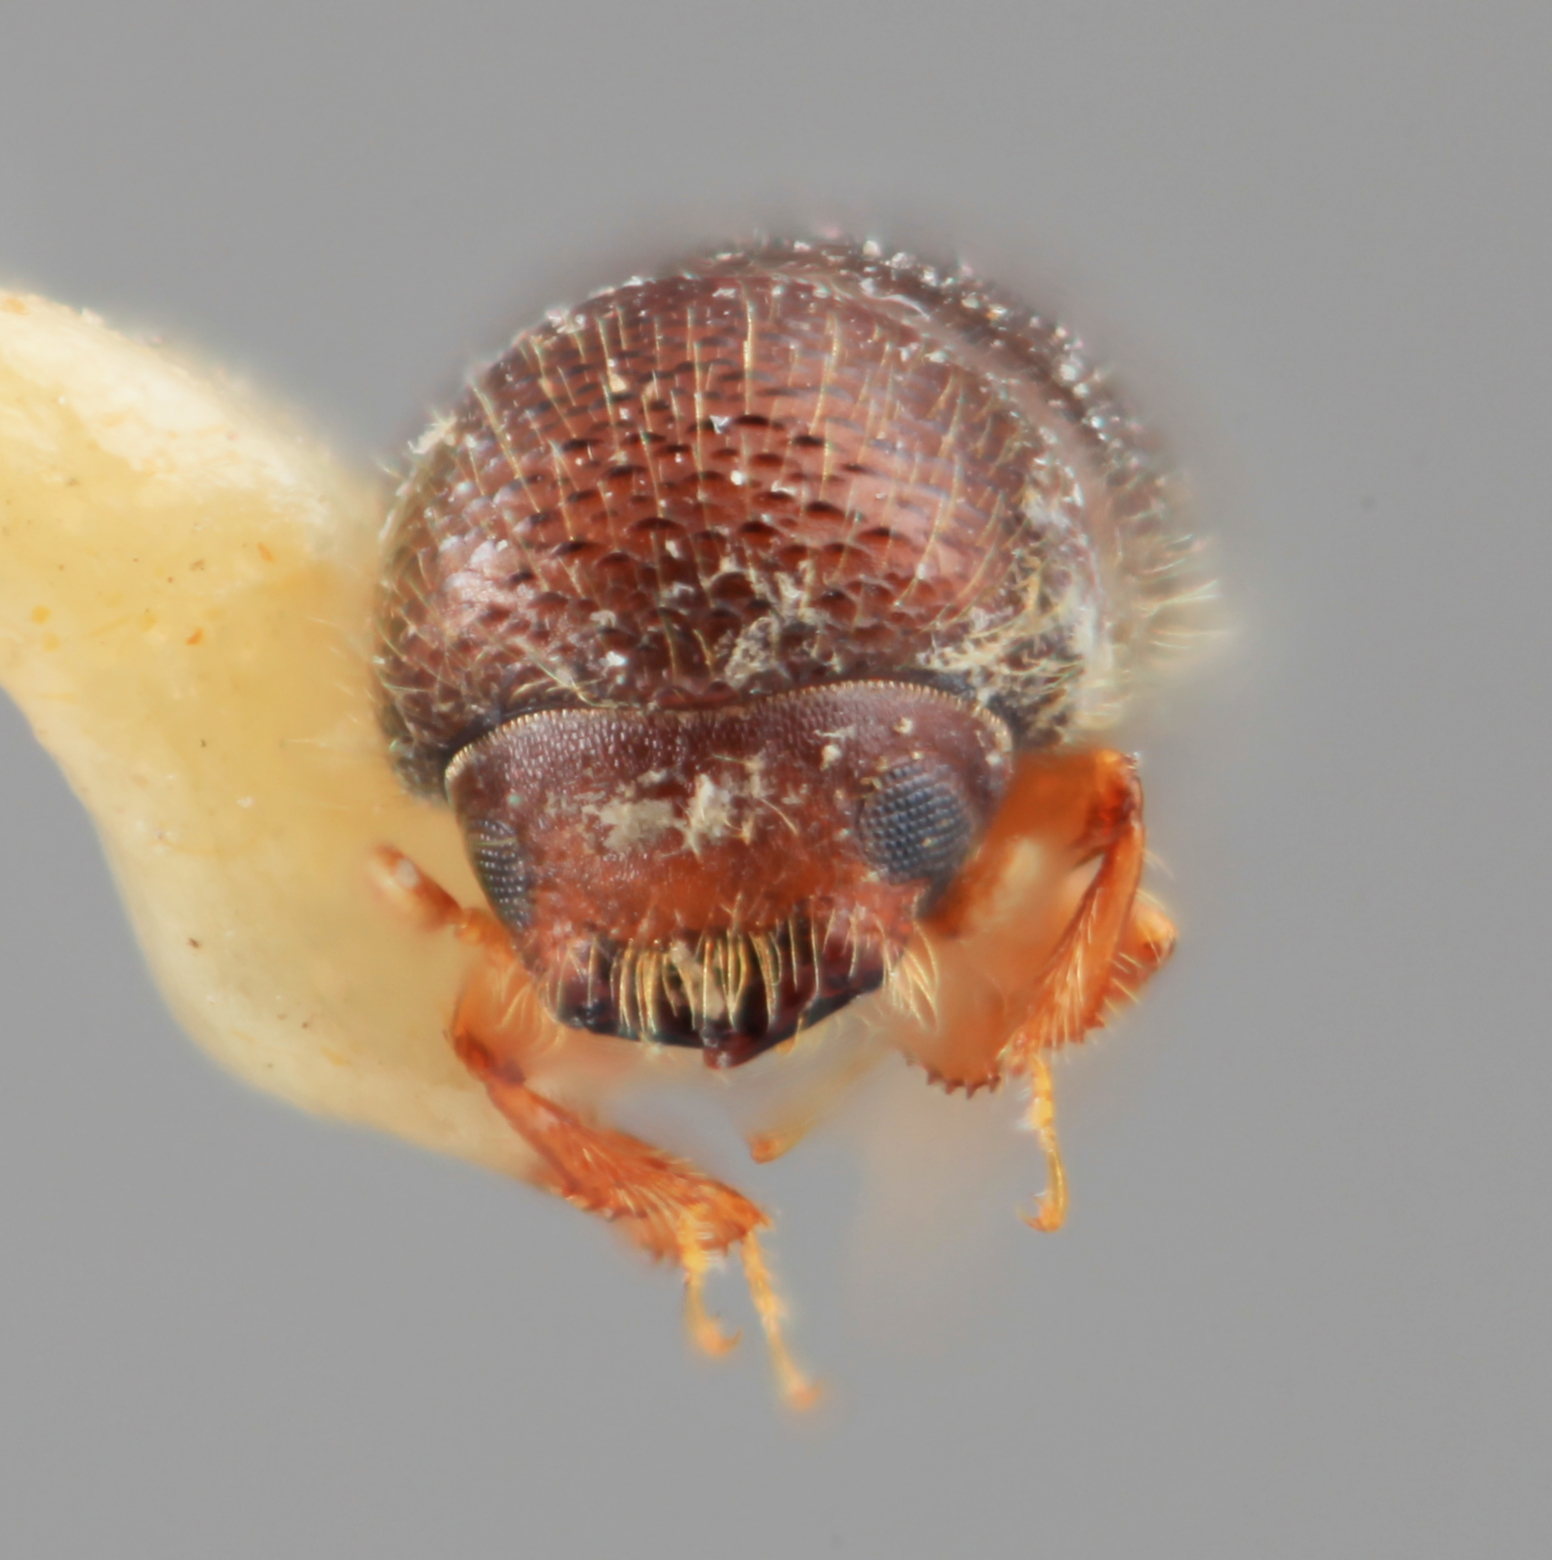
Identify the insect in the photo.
Theoborus incultus (also Xyleborus incultus)
